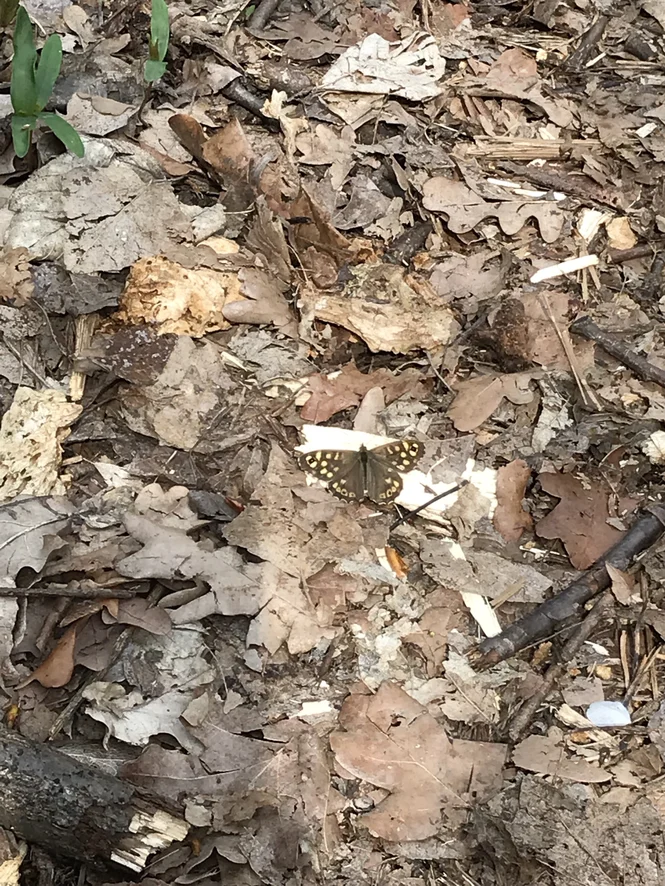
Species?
Pararge aegeria
